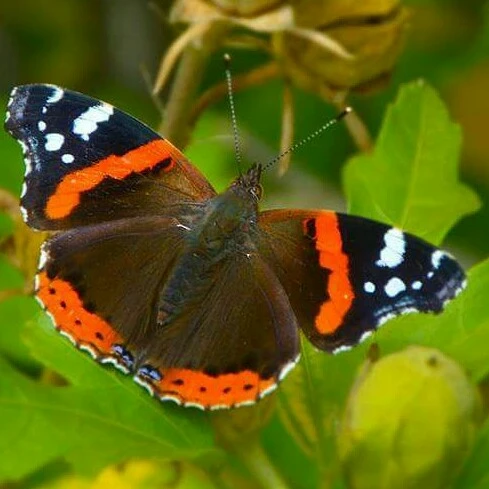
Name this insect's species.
Vanessa atalanta
